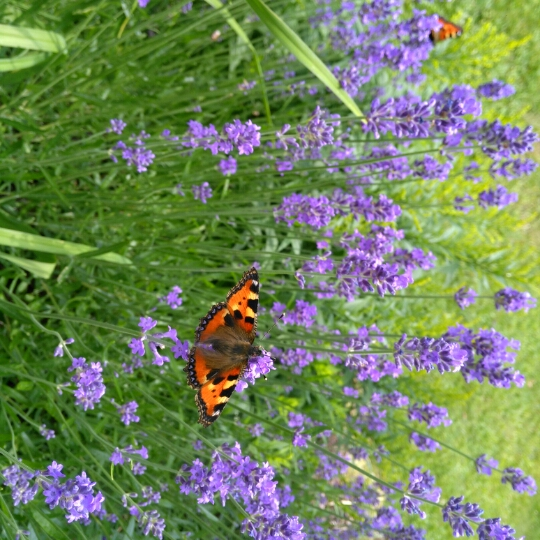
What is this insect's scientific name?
Aglais urticae
